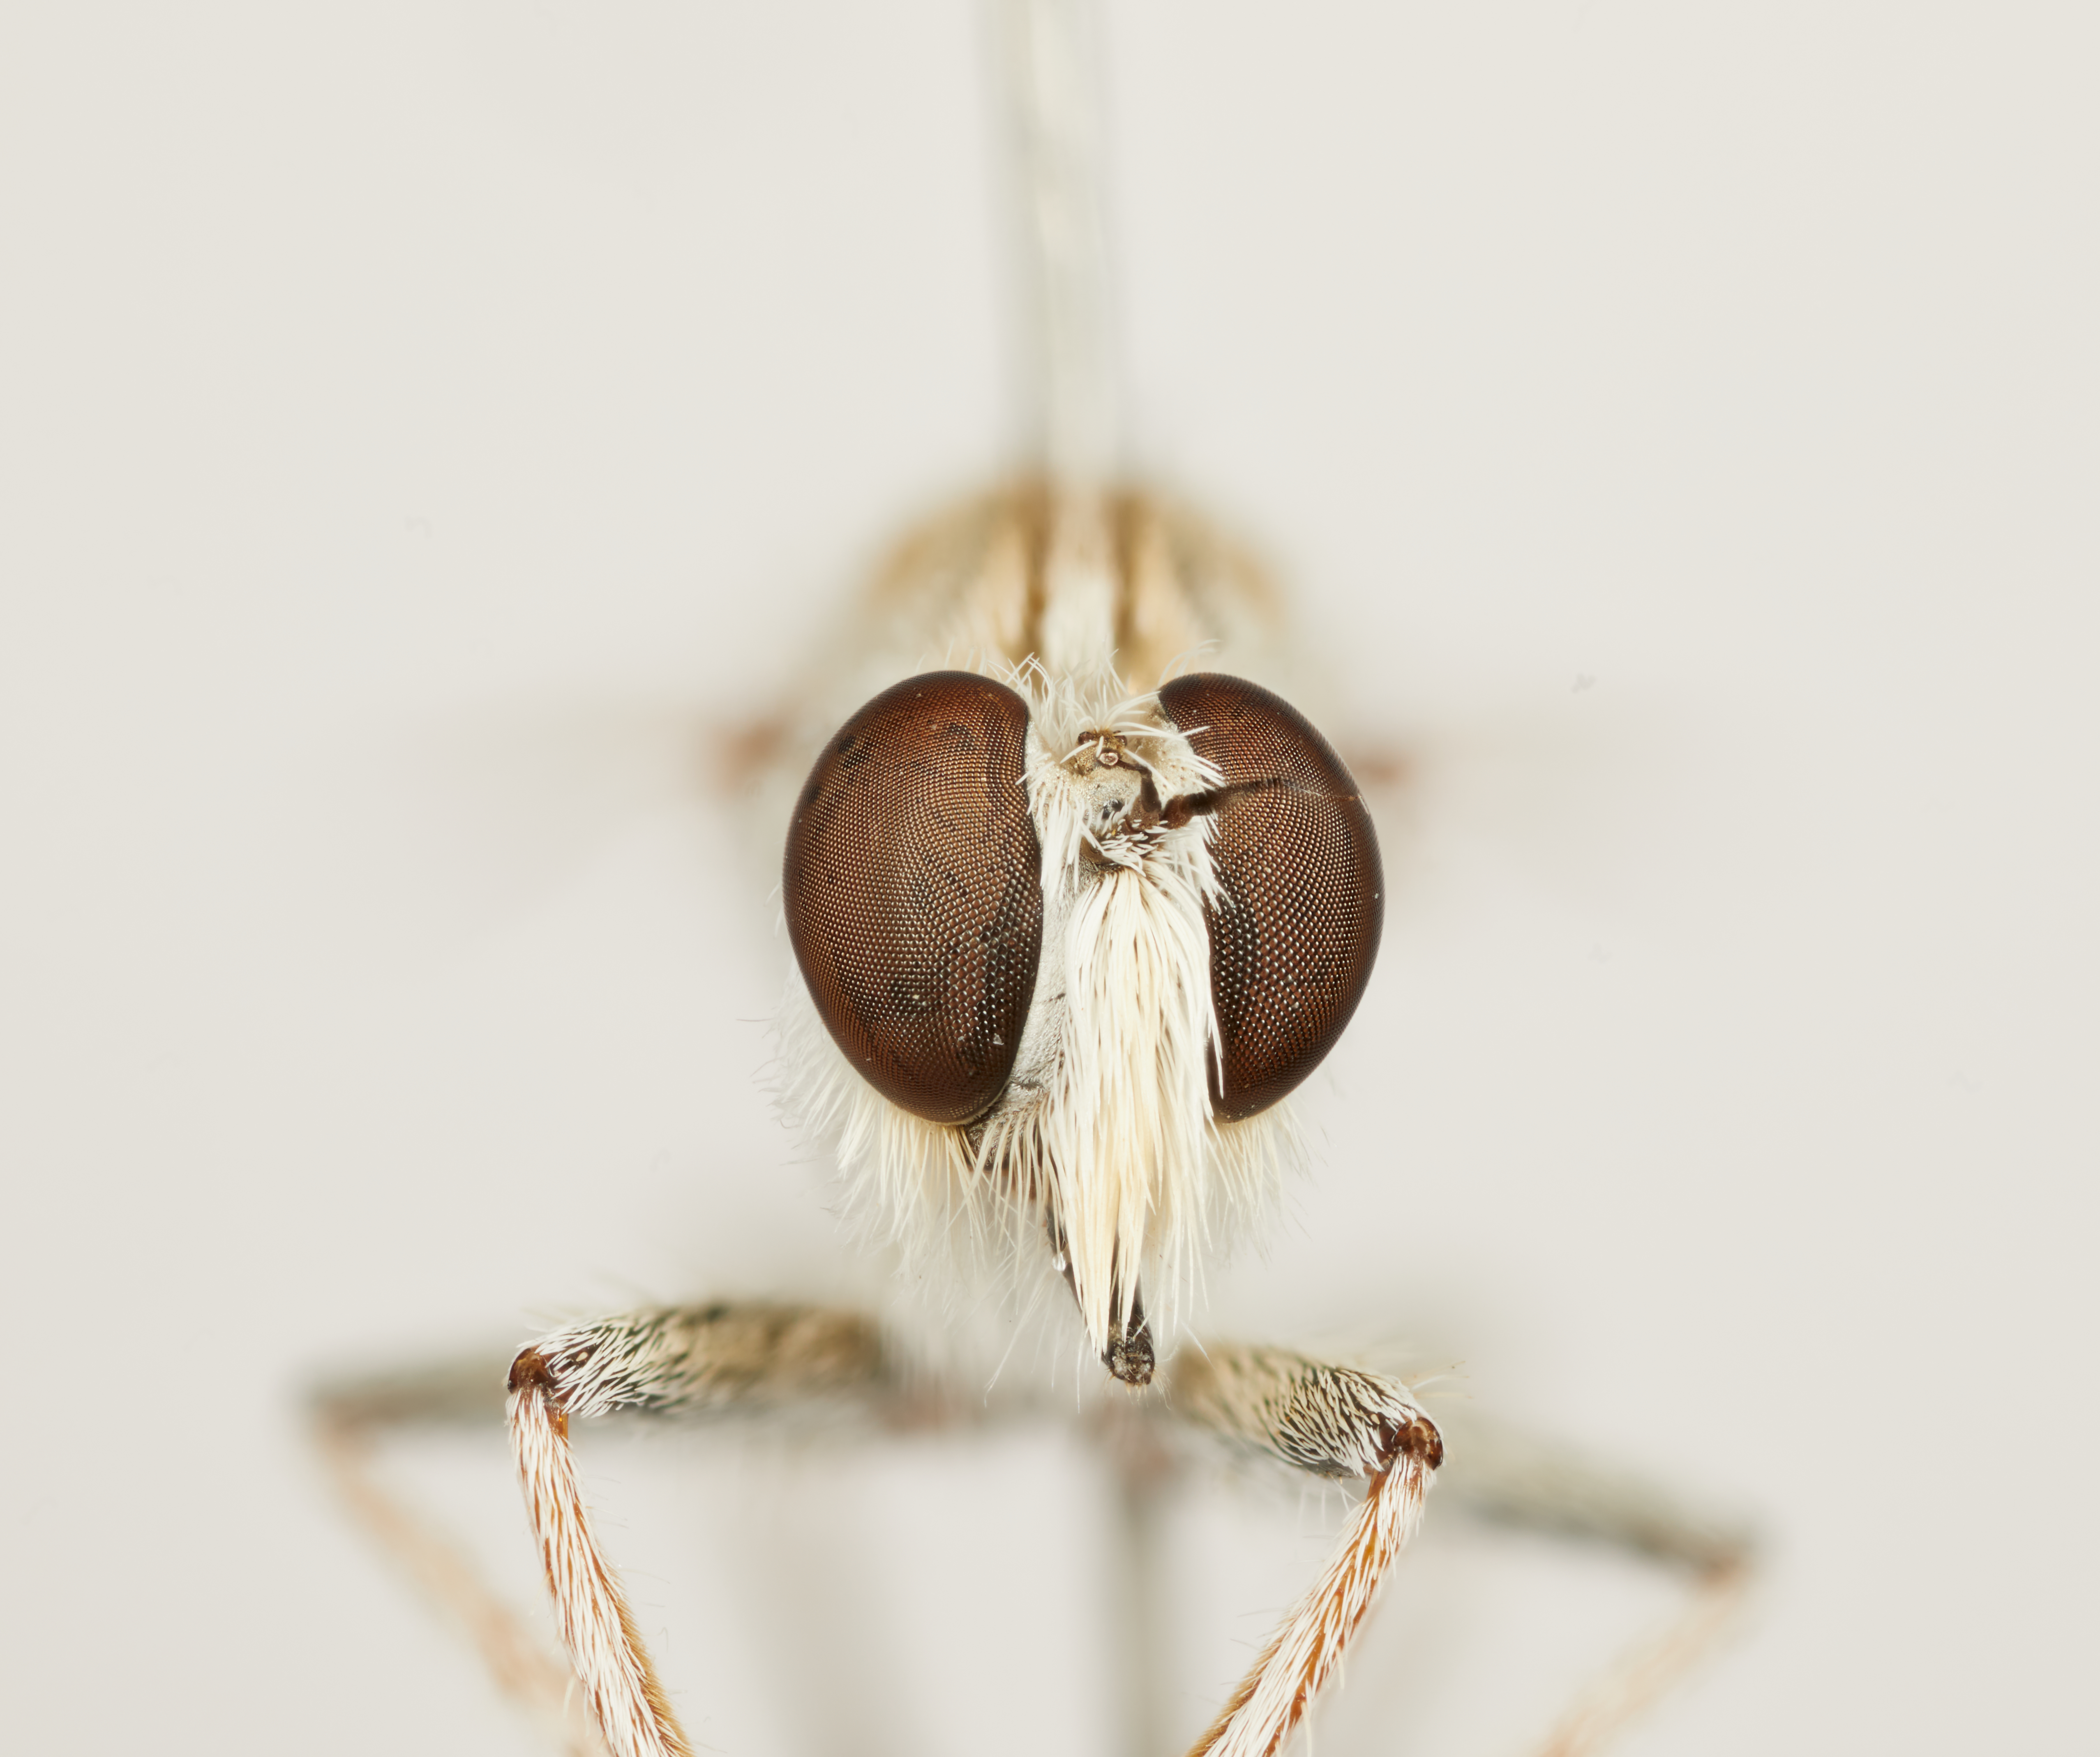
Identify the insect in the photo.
Neolophonotus albus
